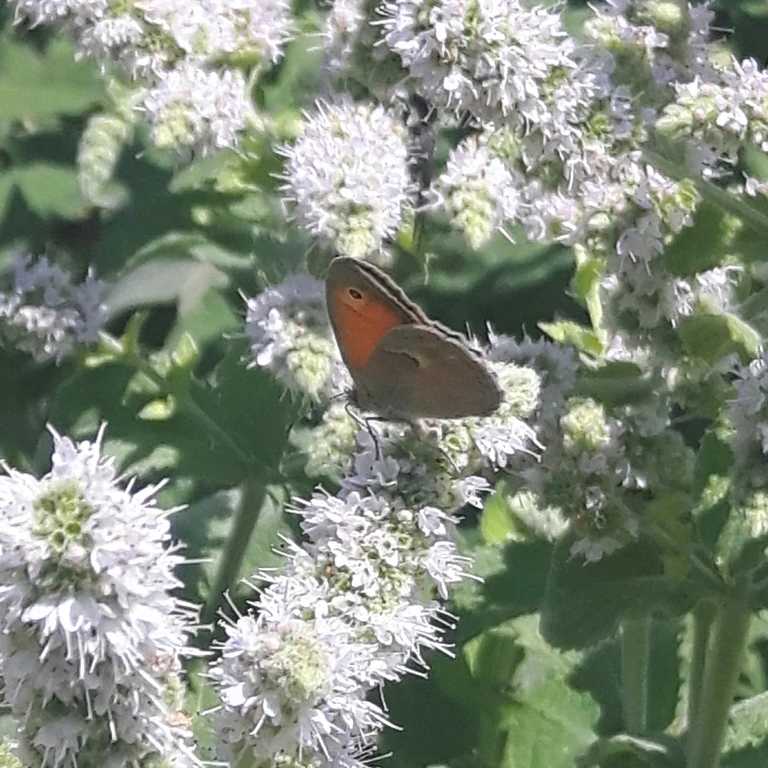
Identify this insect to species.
Coenonympha pamphilus
